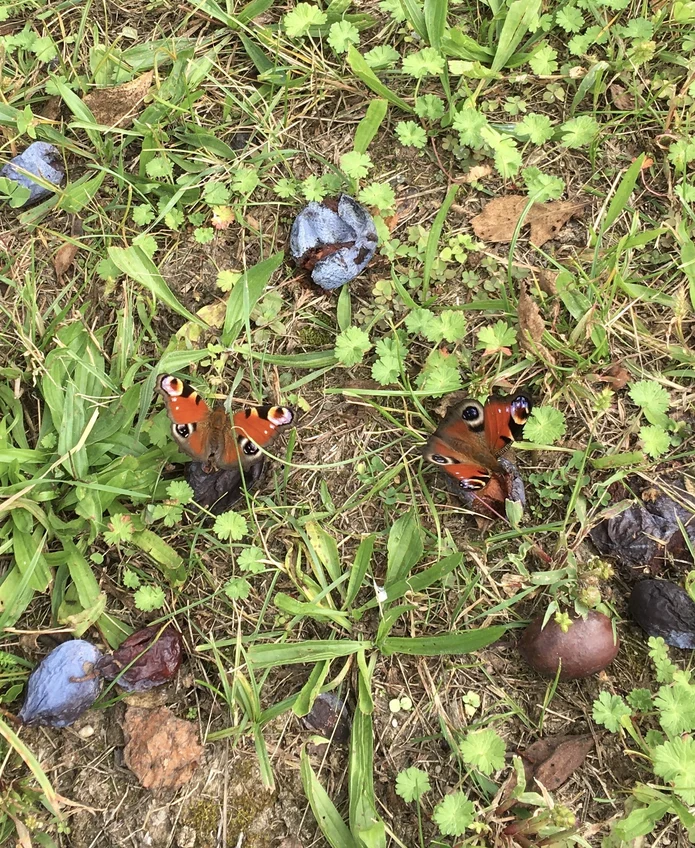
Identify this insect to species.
Aglais io
